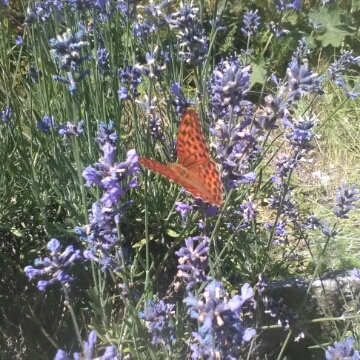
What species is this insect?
Argynnis paphia
